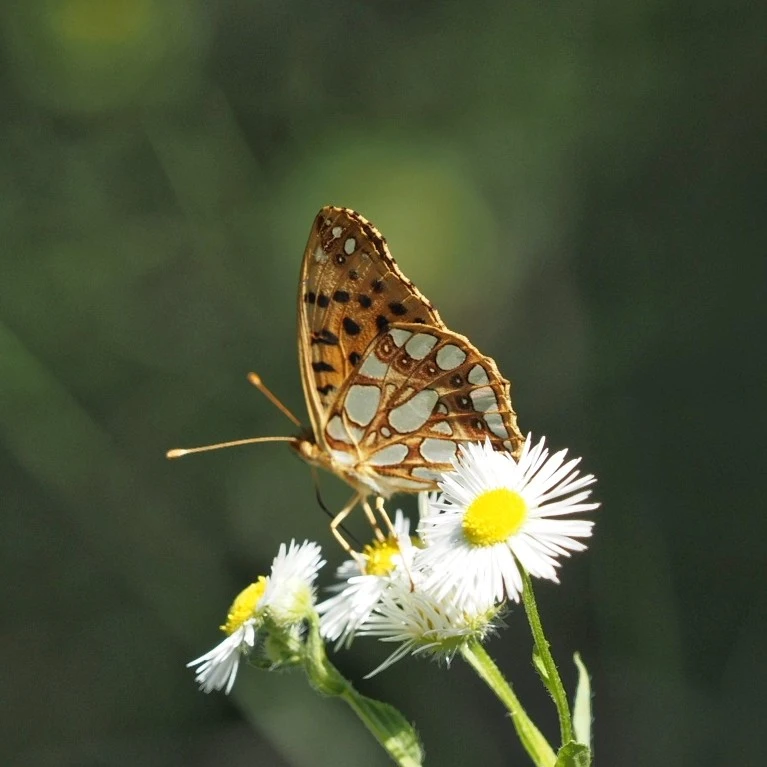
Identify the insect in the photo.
Issoria lathonia
